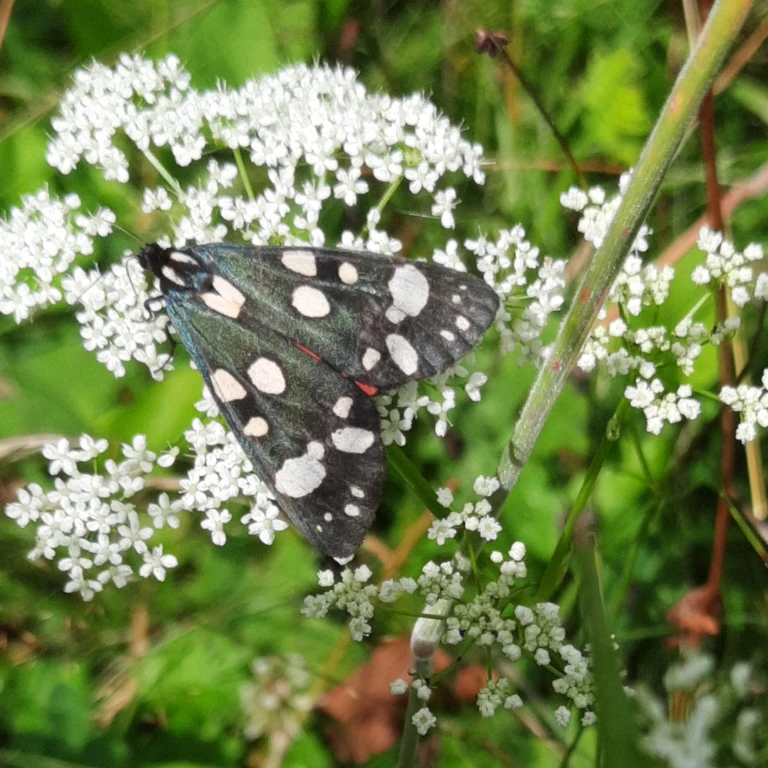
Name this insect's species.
Callimorpha dominula
